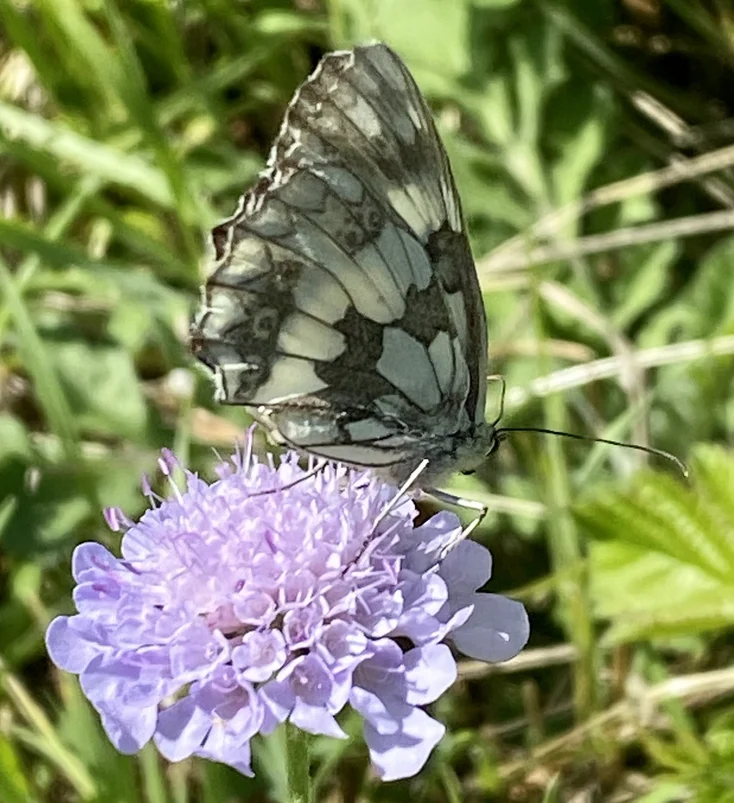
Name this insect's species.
Melanargia galathea
